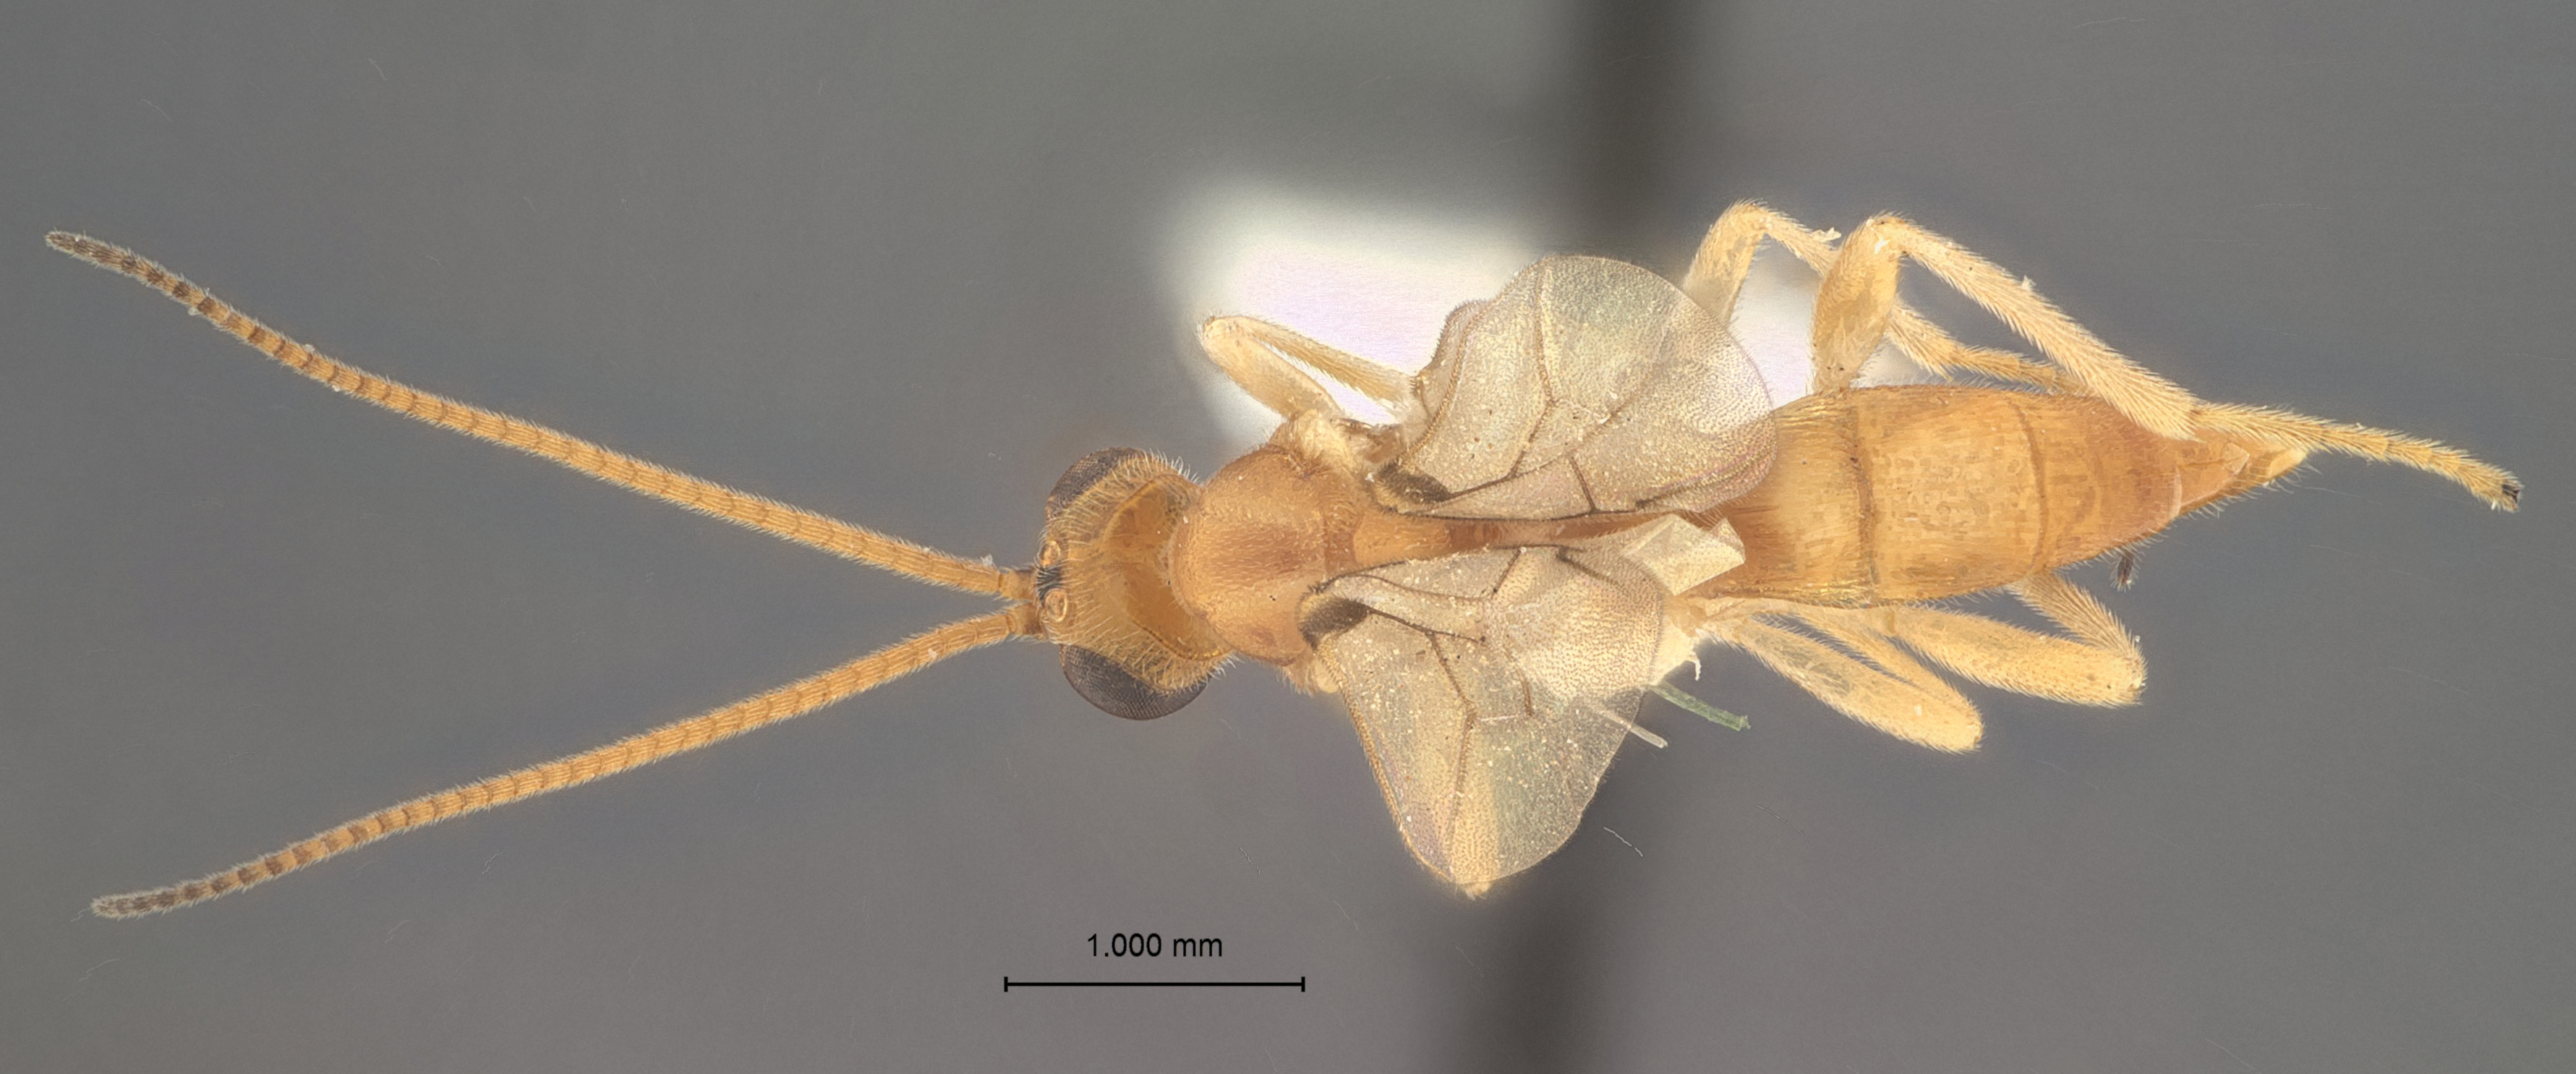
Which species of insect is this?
Petalodes gossypiellae
